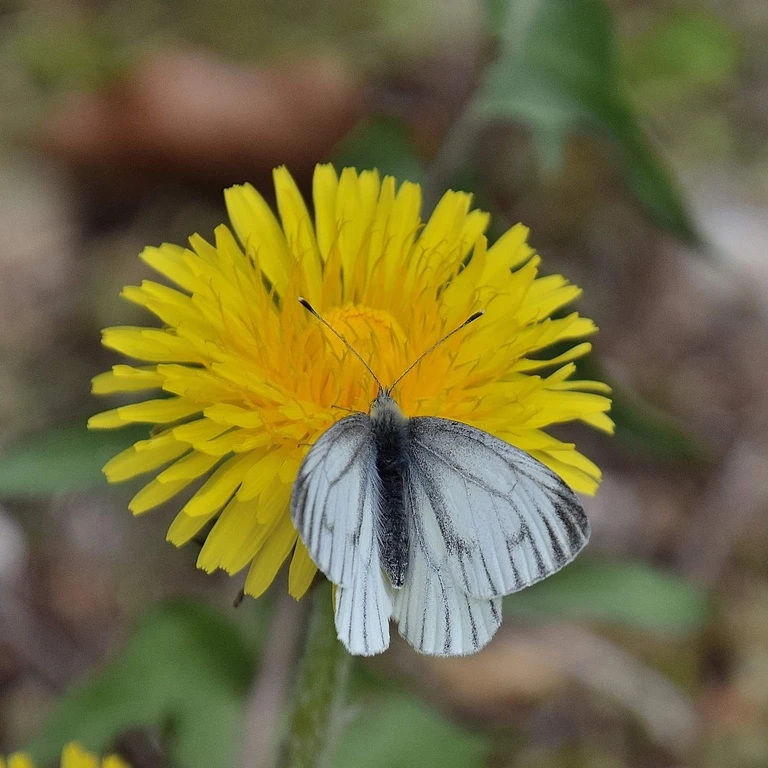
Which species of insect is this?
Pieris napi
